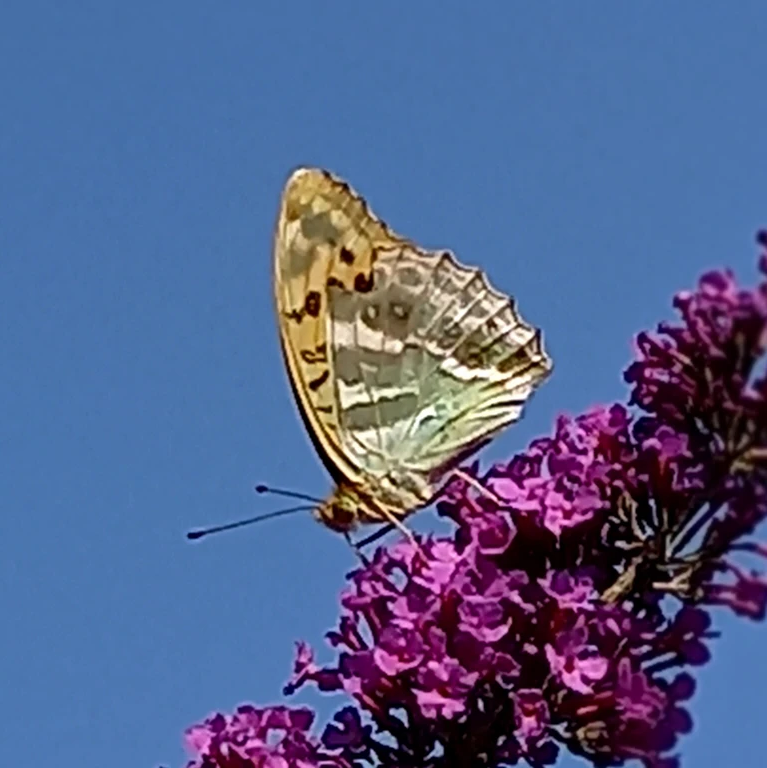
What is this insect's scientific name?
Argynnis paphia
